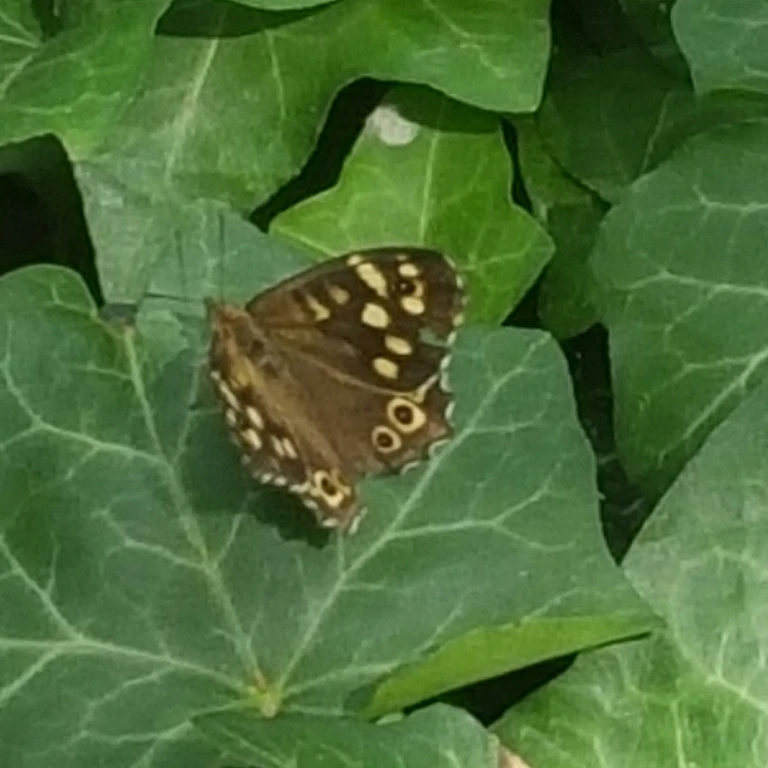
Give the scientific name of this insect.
Pararge aegeria
